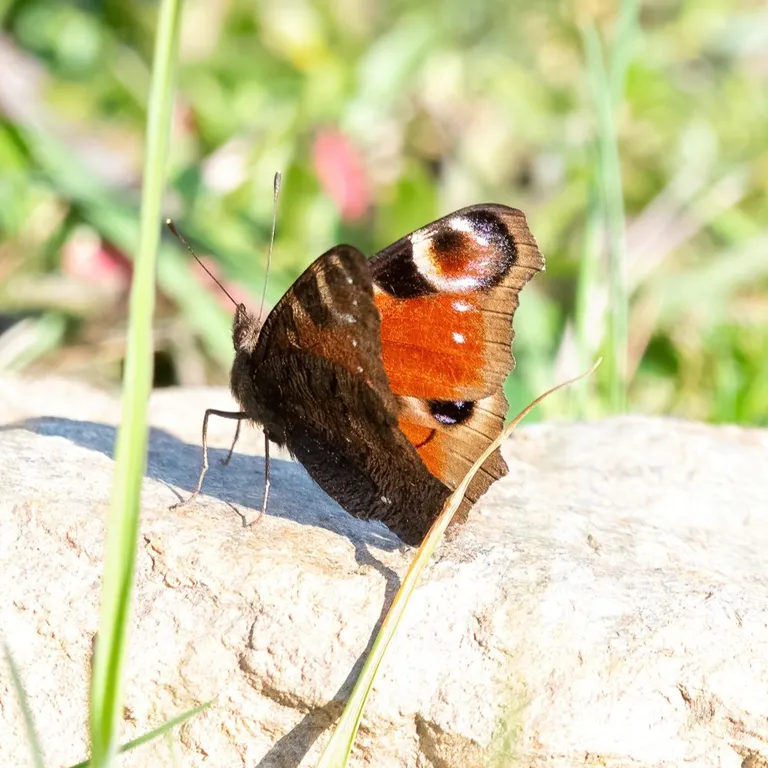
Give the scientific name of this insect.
Aglais io
